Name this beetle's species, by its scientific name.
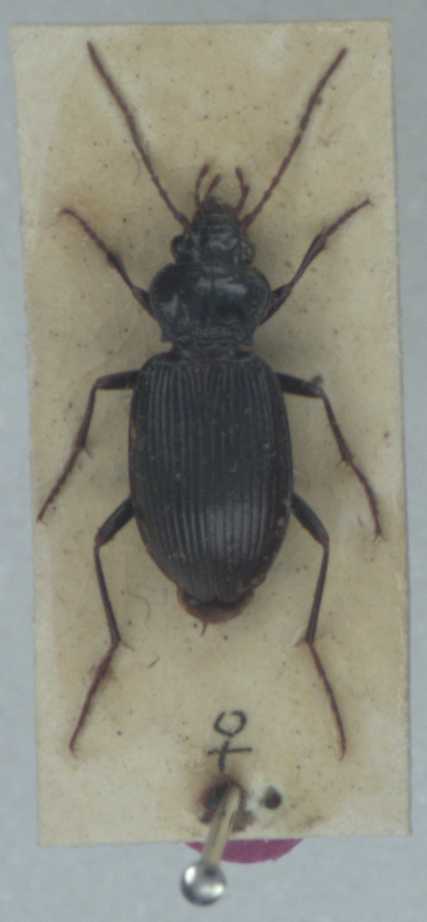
Nebria brevicollis
